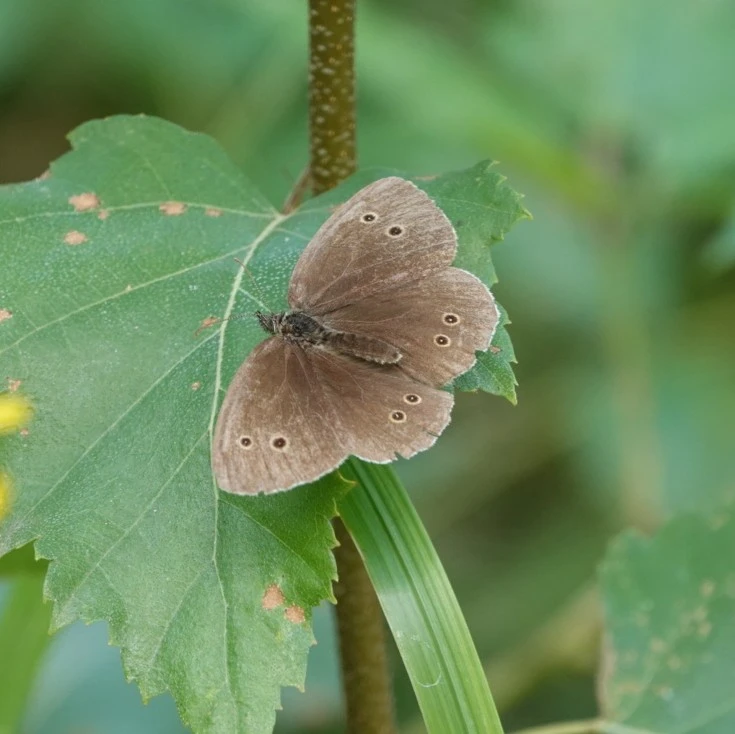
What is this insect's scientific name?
Aphantopus hyperantus
